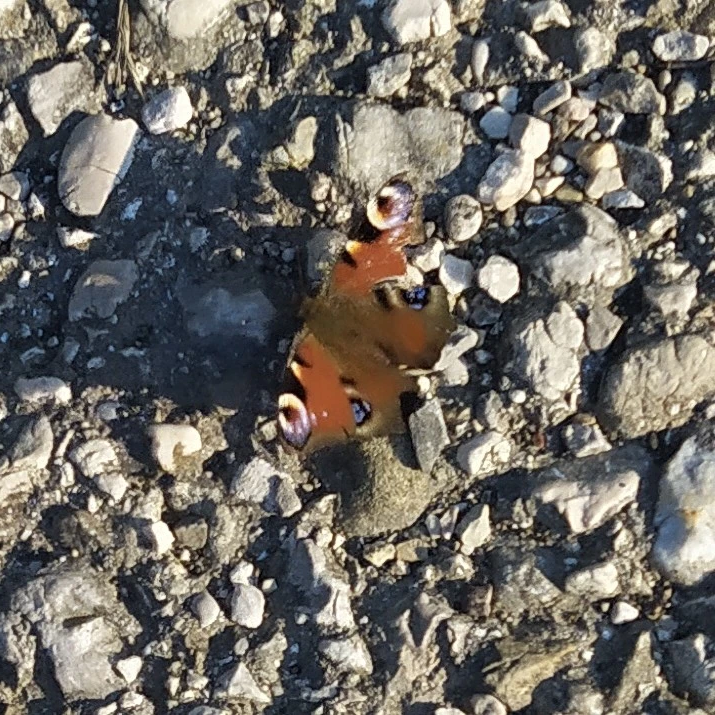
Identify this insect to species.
Aglais io
